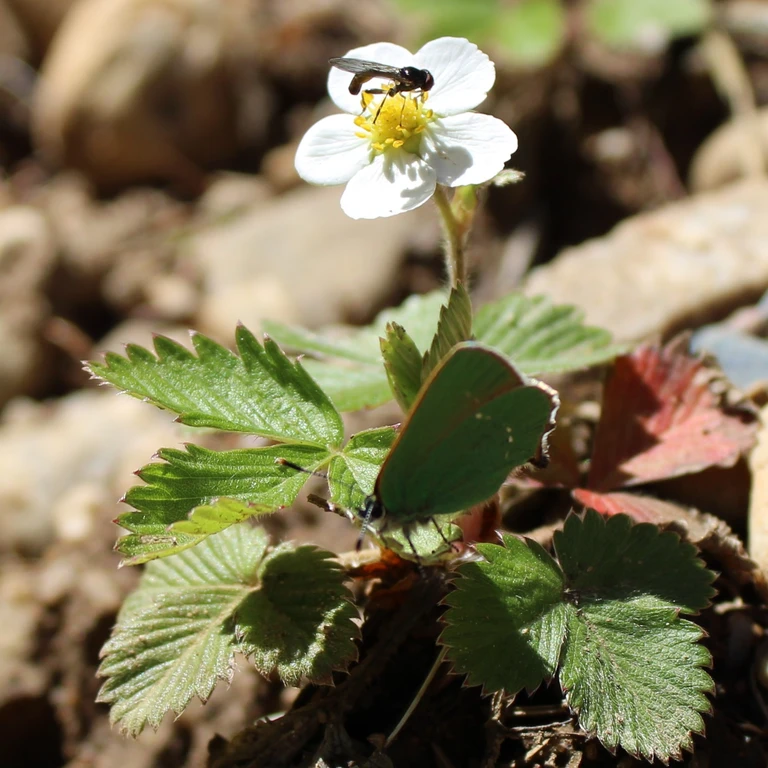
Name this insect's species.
Callophrys rubi
